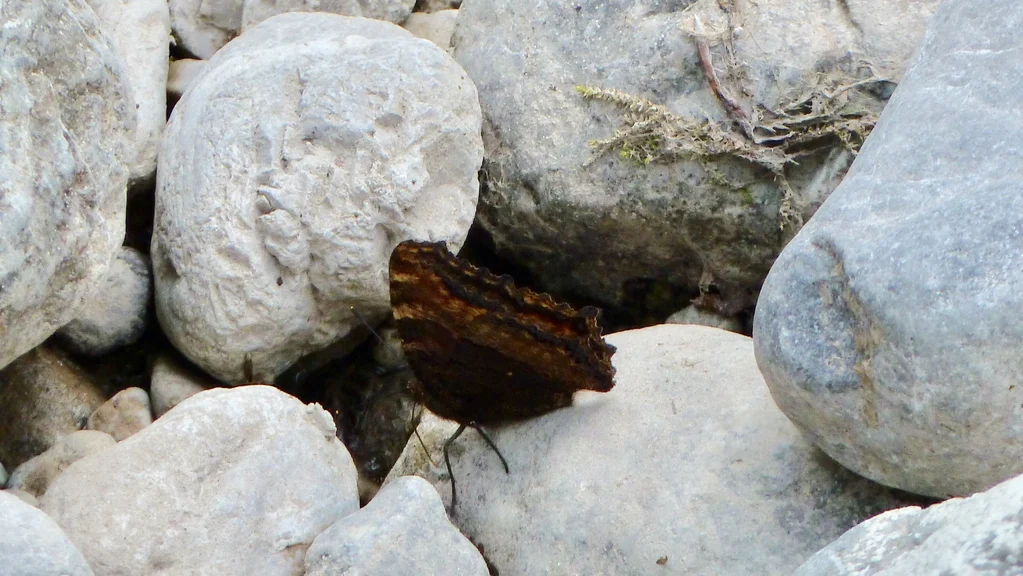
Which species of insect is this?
Nymphalis polychloros
